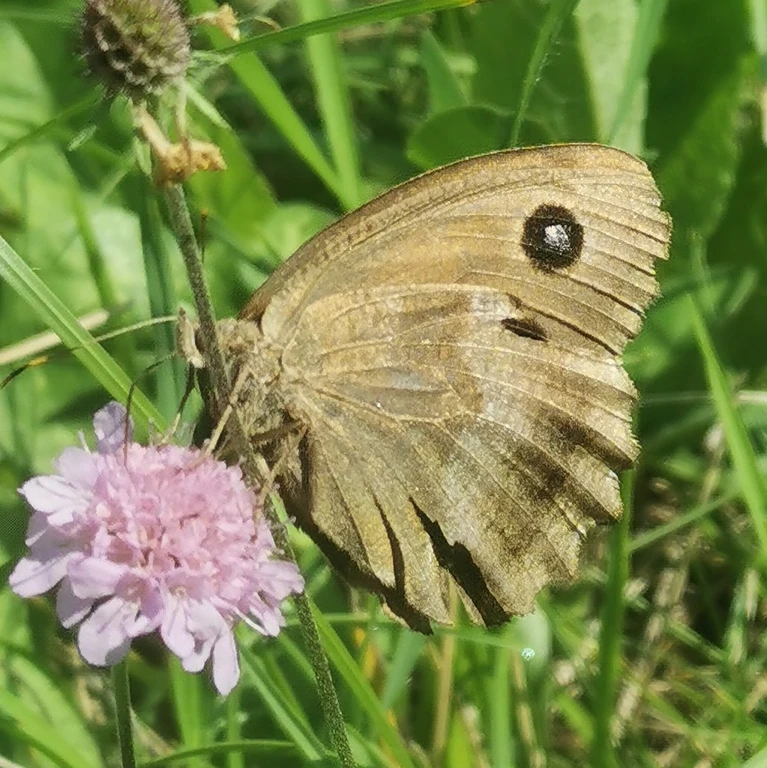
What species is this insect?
Minois dryas
